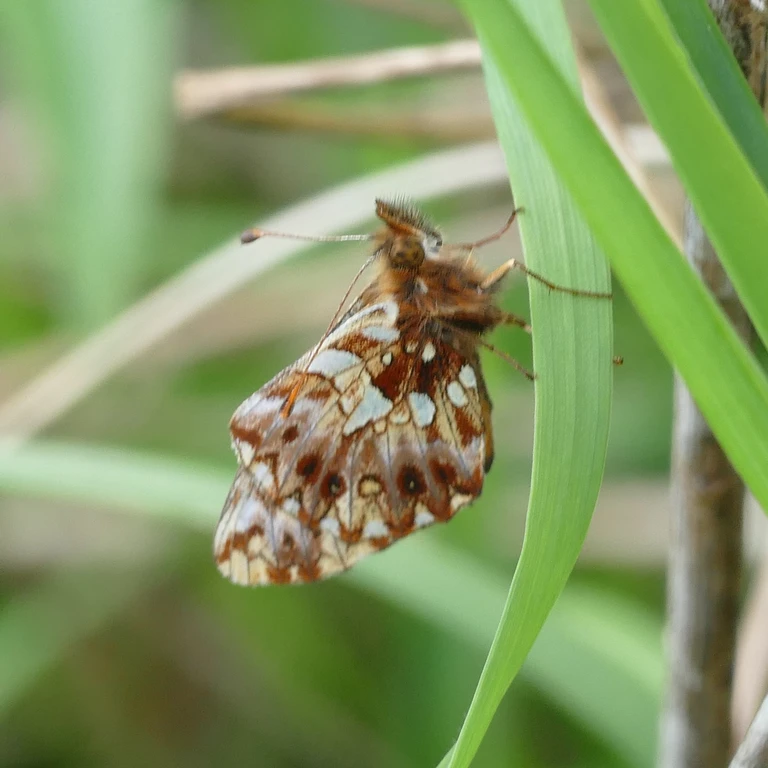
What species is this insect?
Boloria dia
